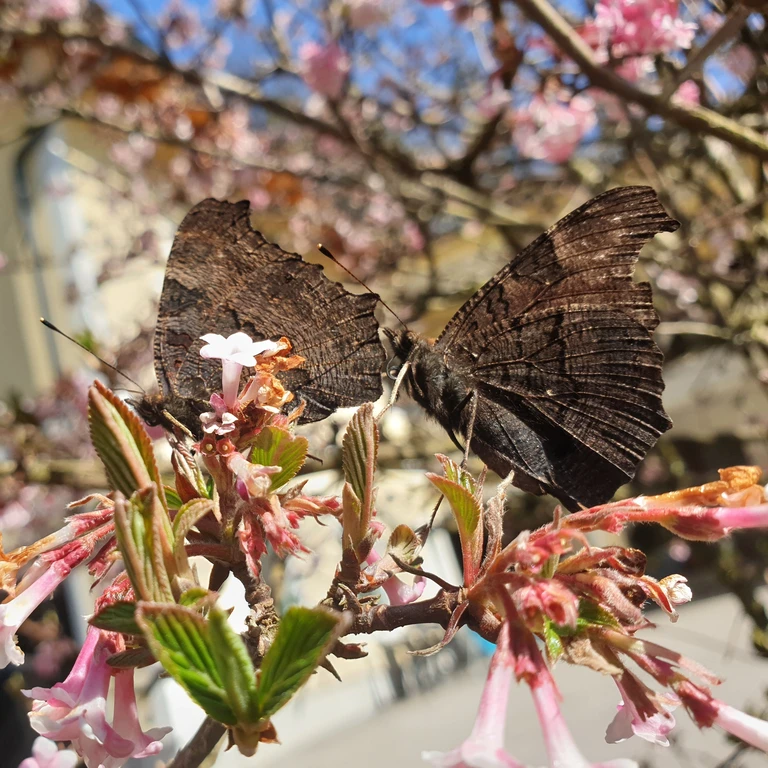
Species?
Aglais io
